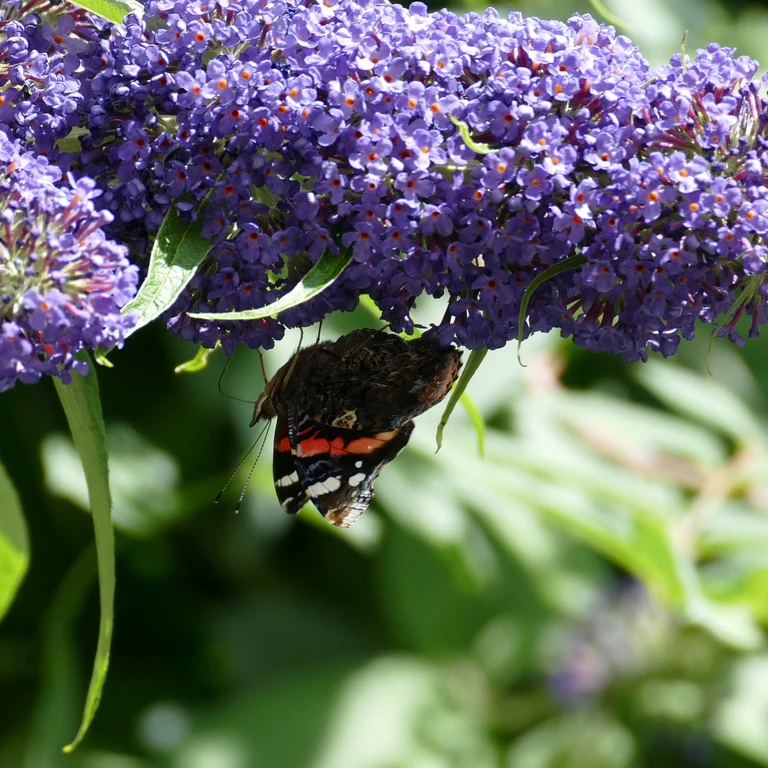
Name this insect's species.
Vanessa atalanta
